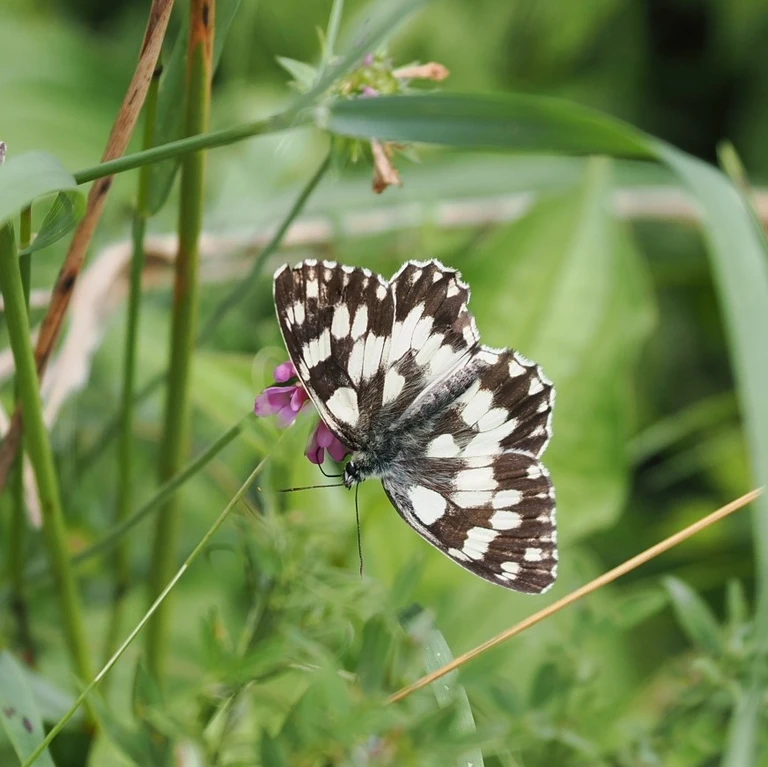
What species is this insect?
Melanargia galathea
